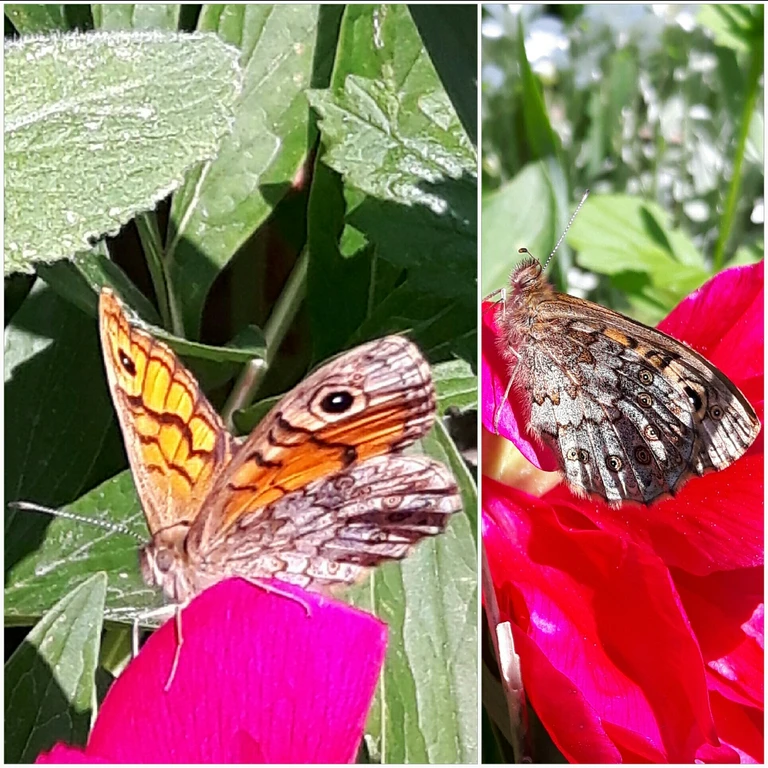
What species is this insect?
Lasiommata megera (also Pararge megera)
